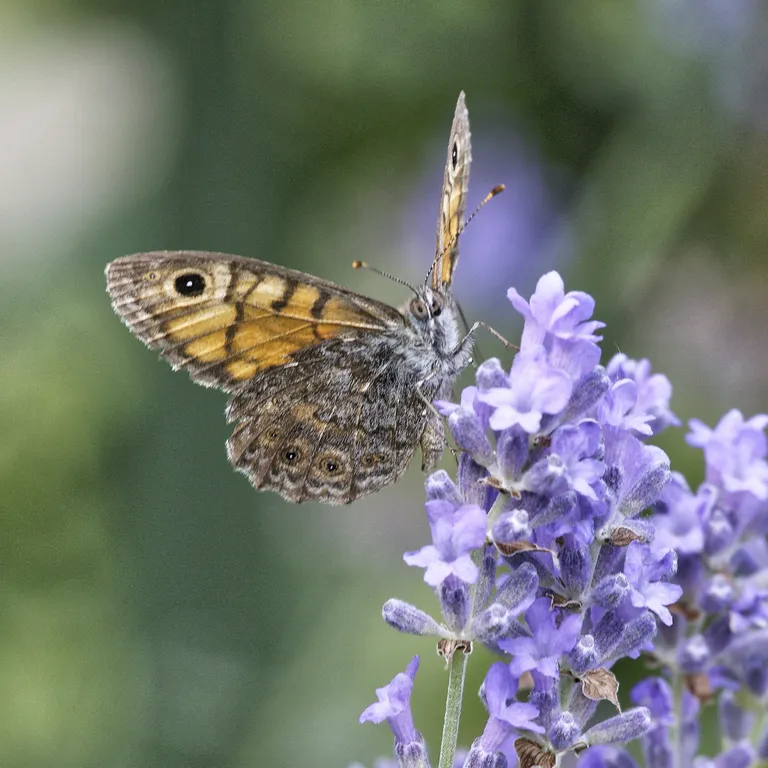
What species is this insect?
Lasiommata megera (also Pararge megera)
